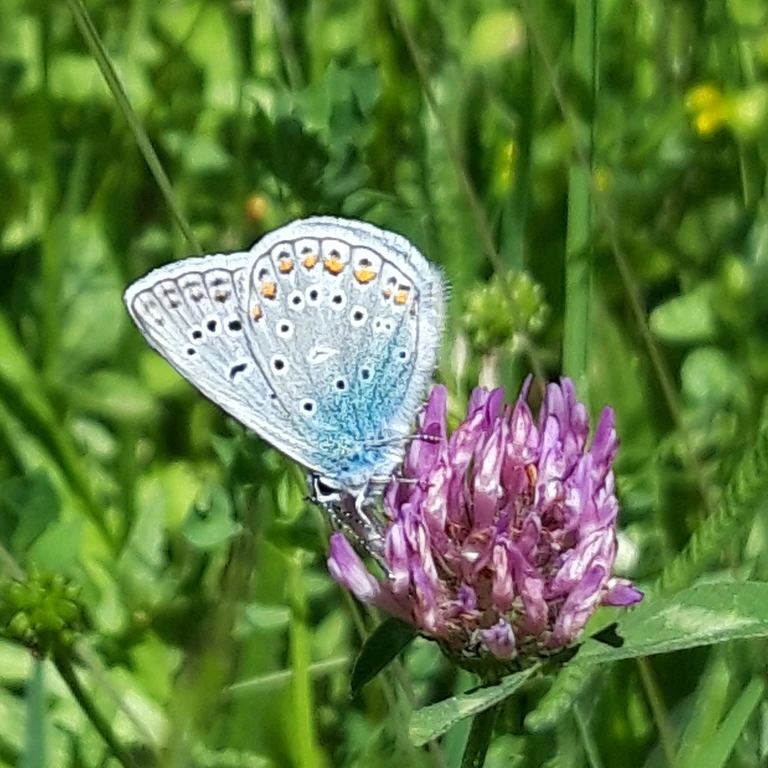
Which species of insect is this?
Polyommatus icarus
